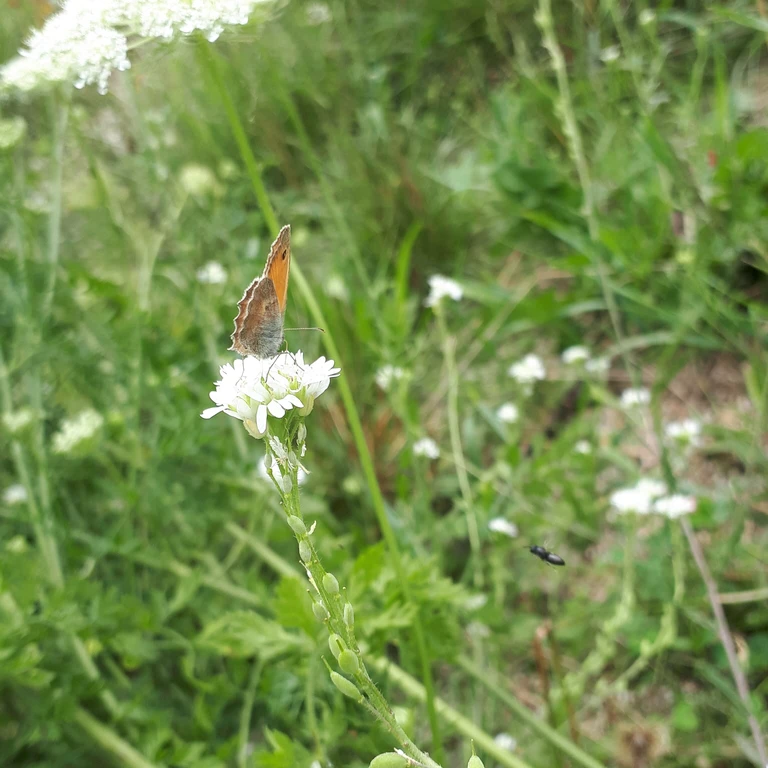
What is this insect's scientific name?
Coenonympha pamphilus
